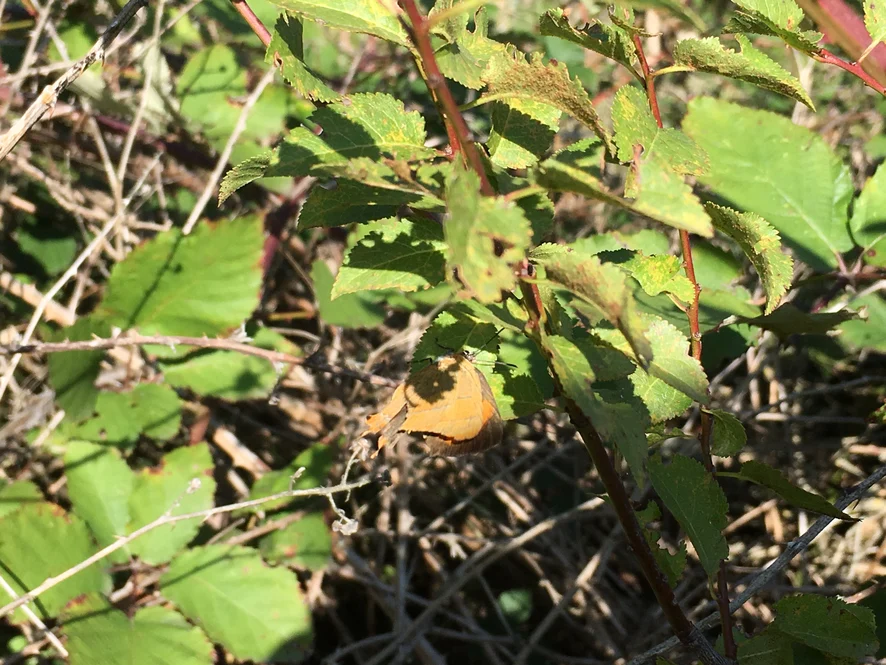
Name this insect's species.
Thecla betulae
